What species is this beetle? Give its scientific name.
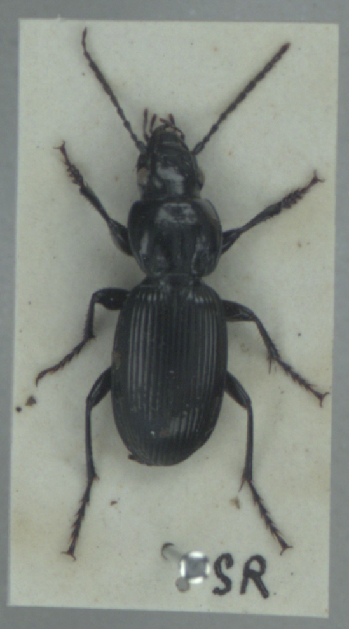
Pterostichus madidus
